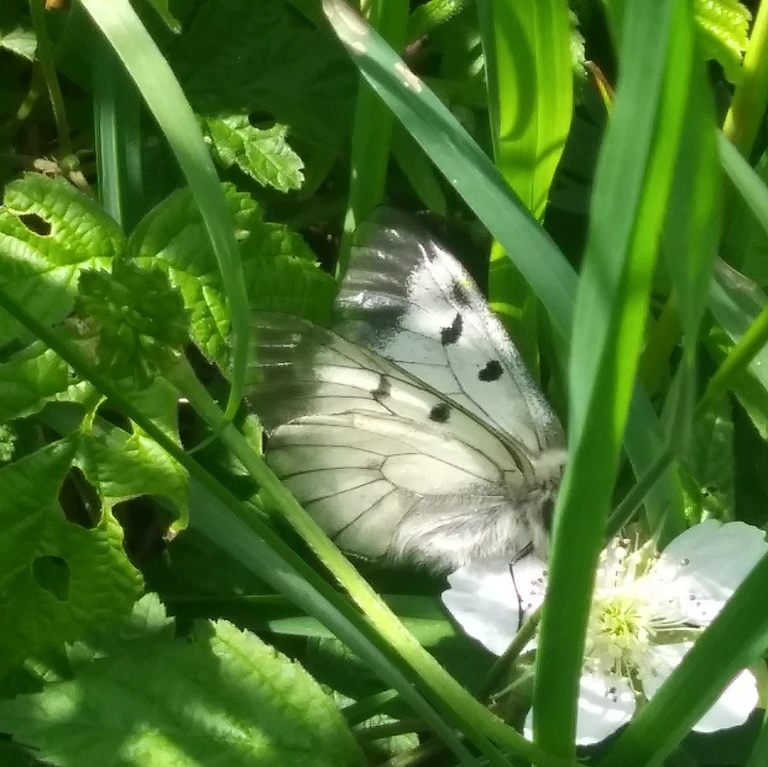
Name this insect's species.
Parnassius mnemosyne
